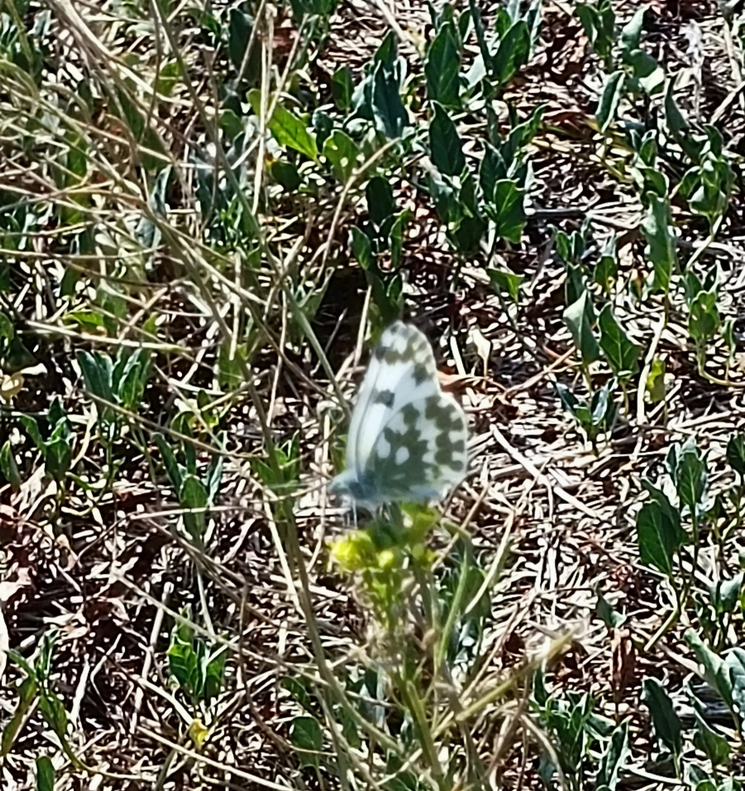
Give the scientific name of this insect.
Pontia edusa
